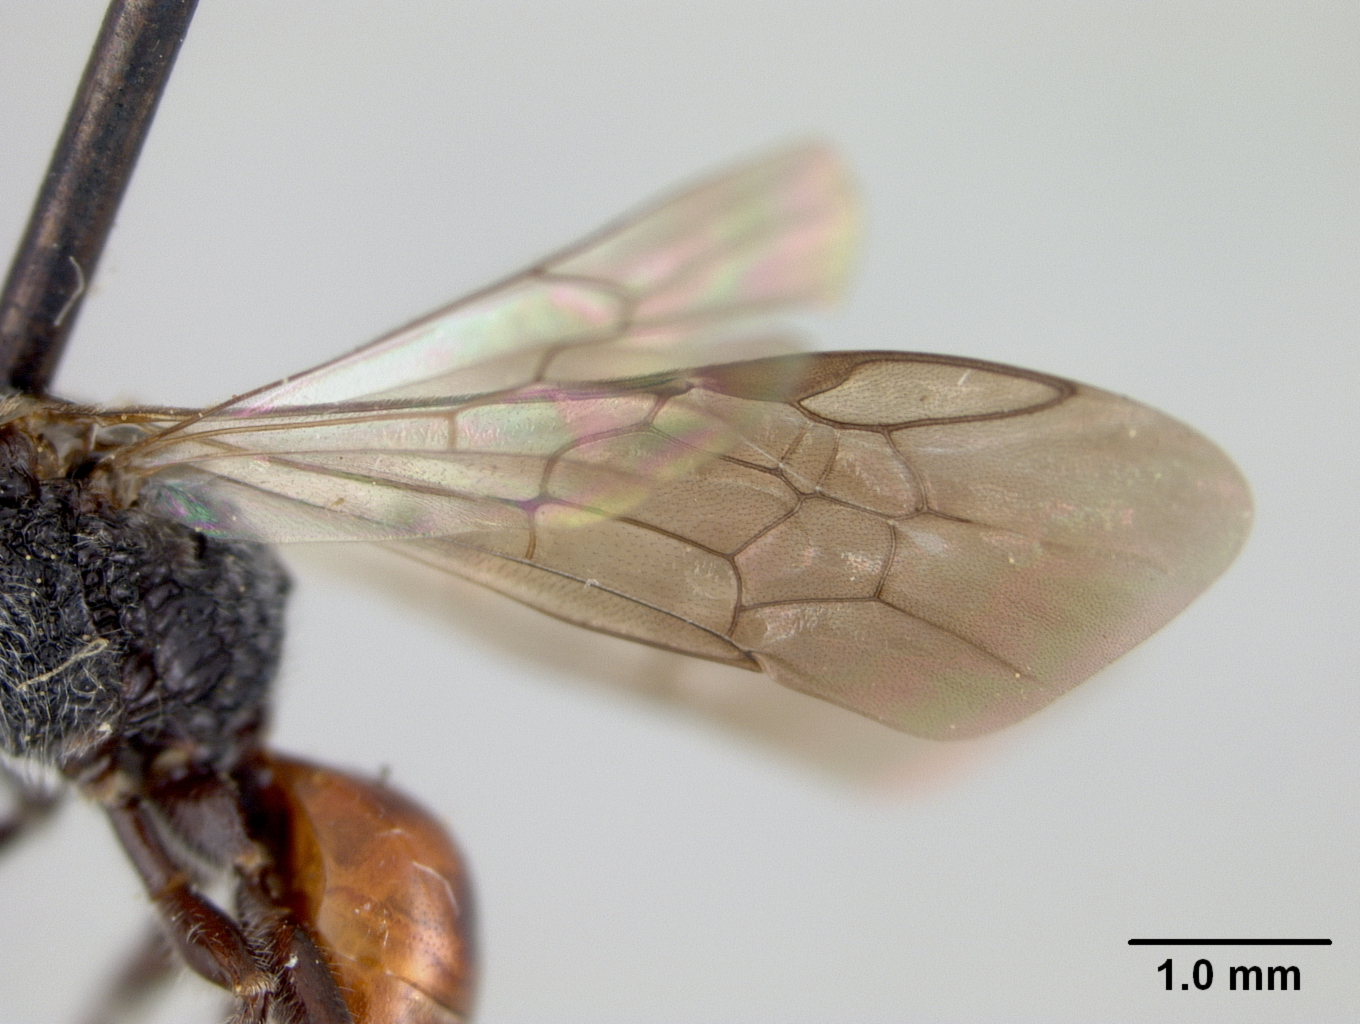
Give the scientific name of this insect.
Sphecodes biroi
